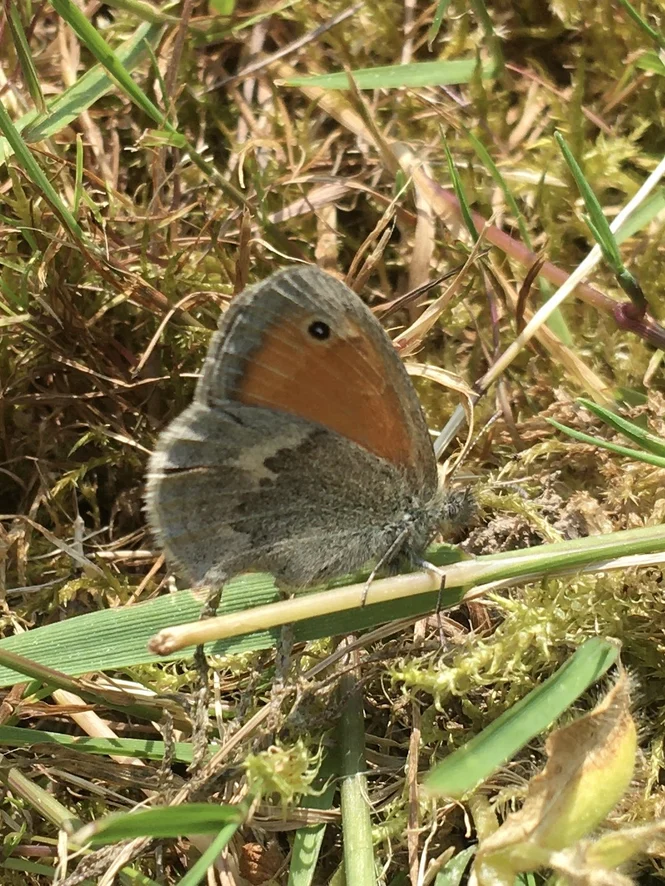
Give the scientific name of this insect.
Coenonympha pamphilus
